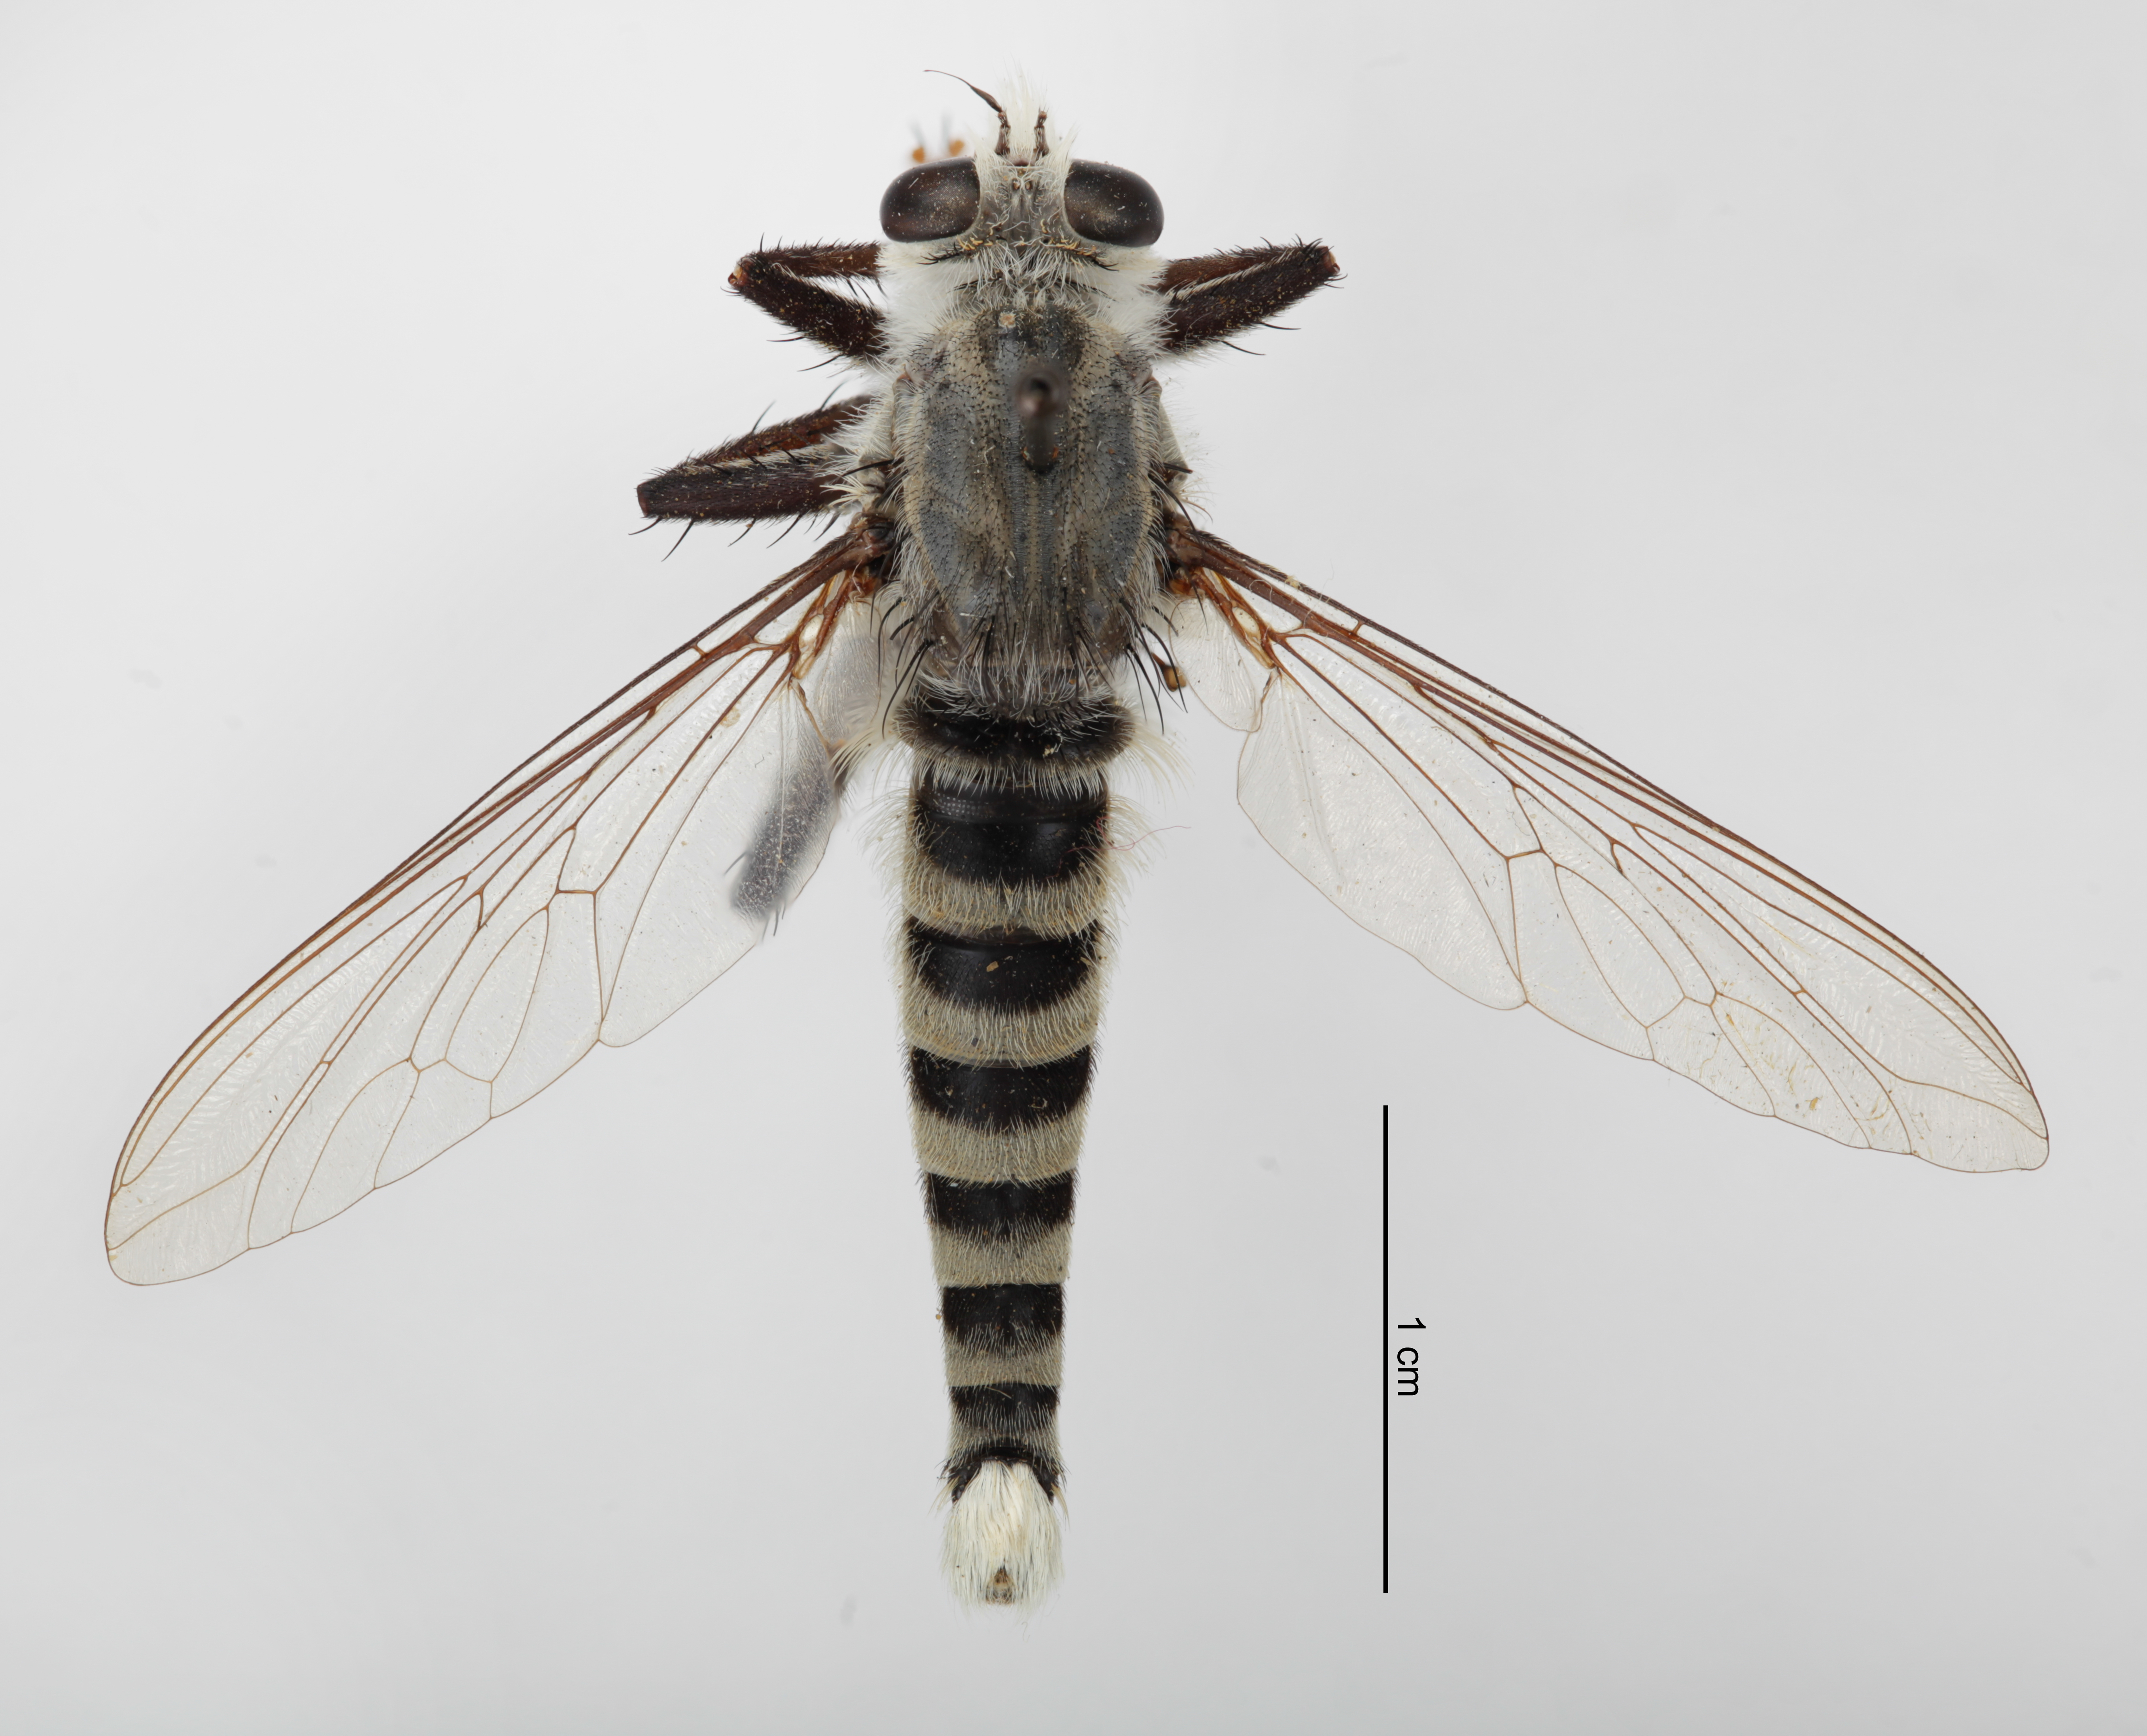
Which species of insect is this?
Promachus giganteus
